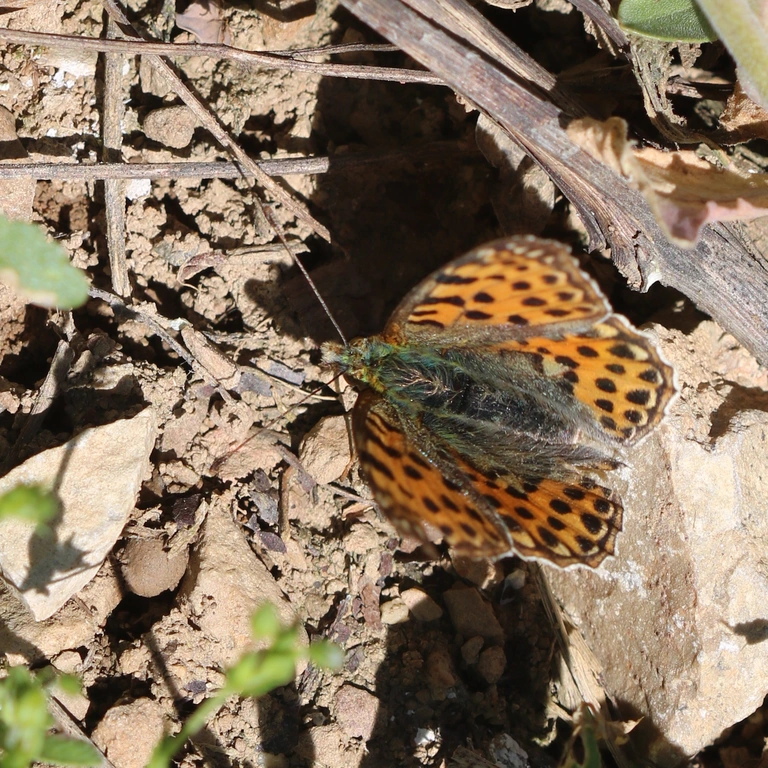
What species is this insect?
Issoria lathonia
